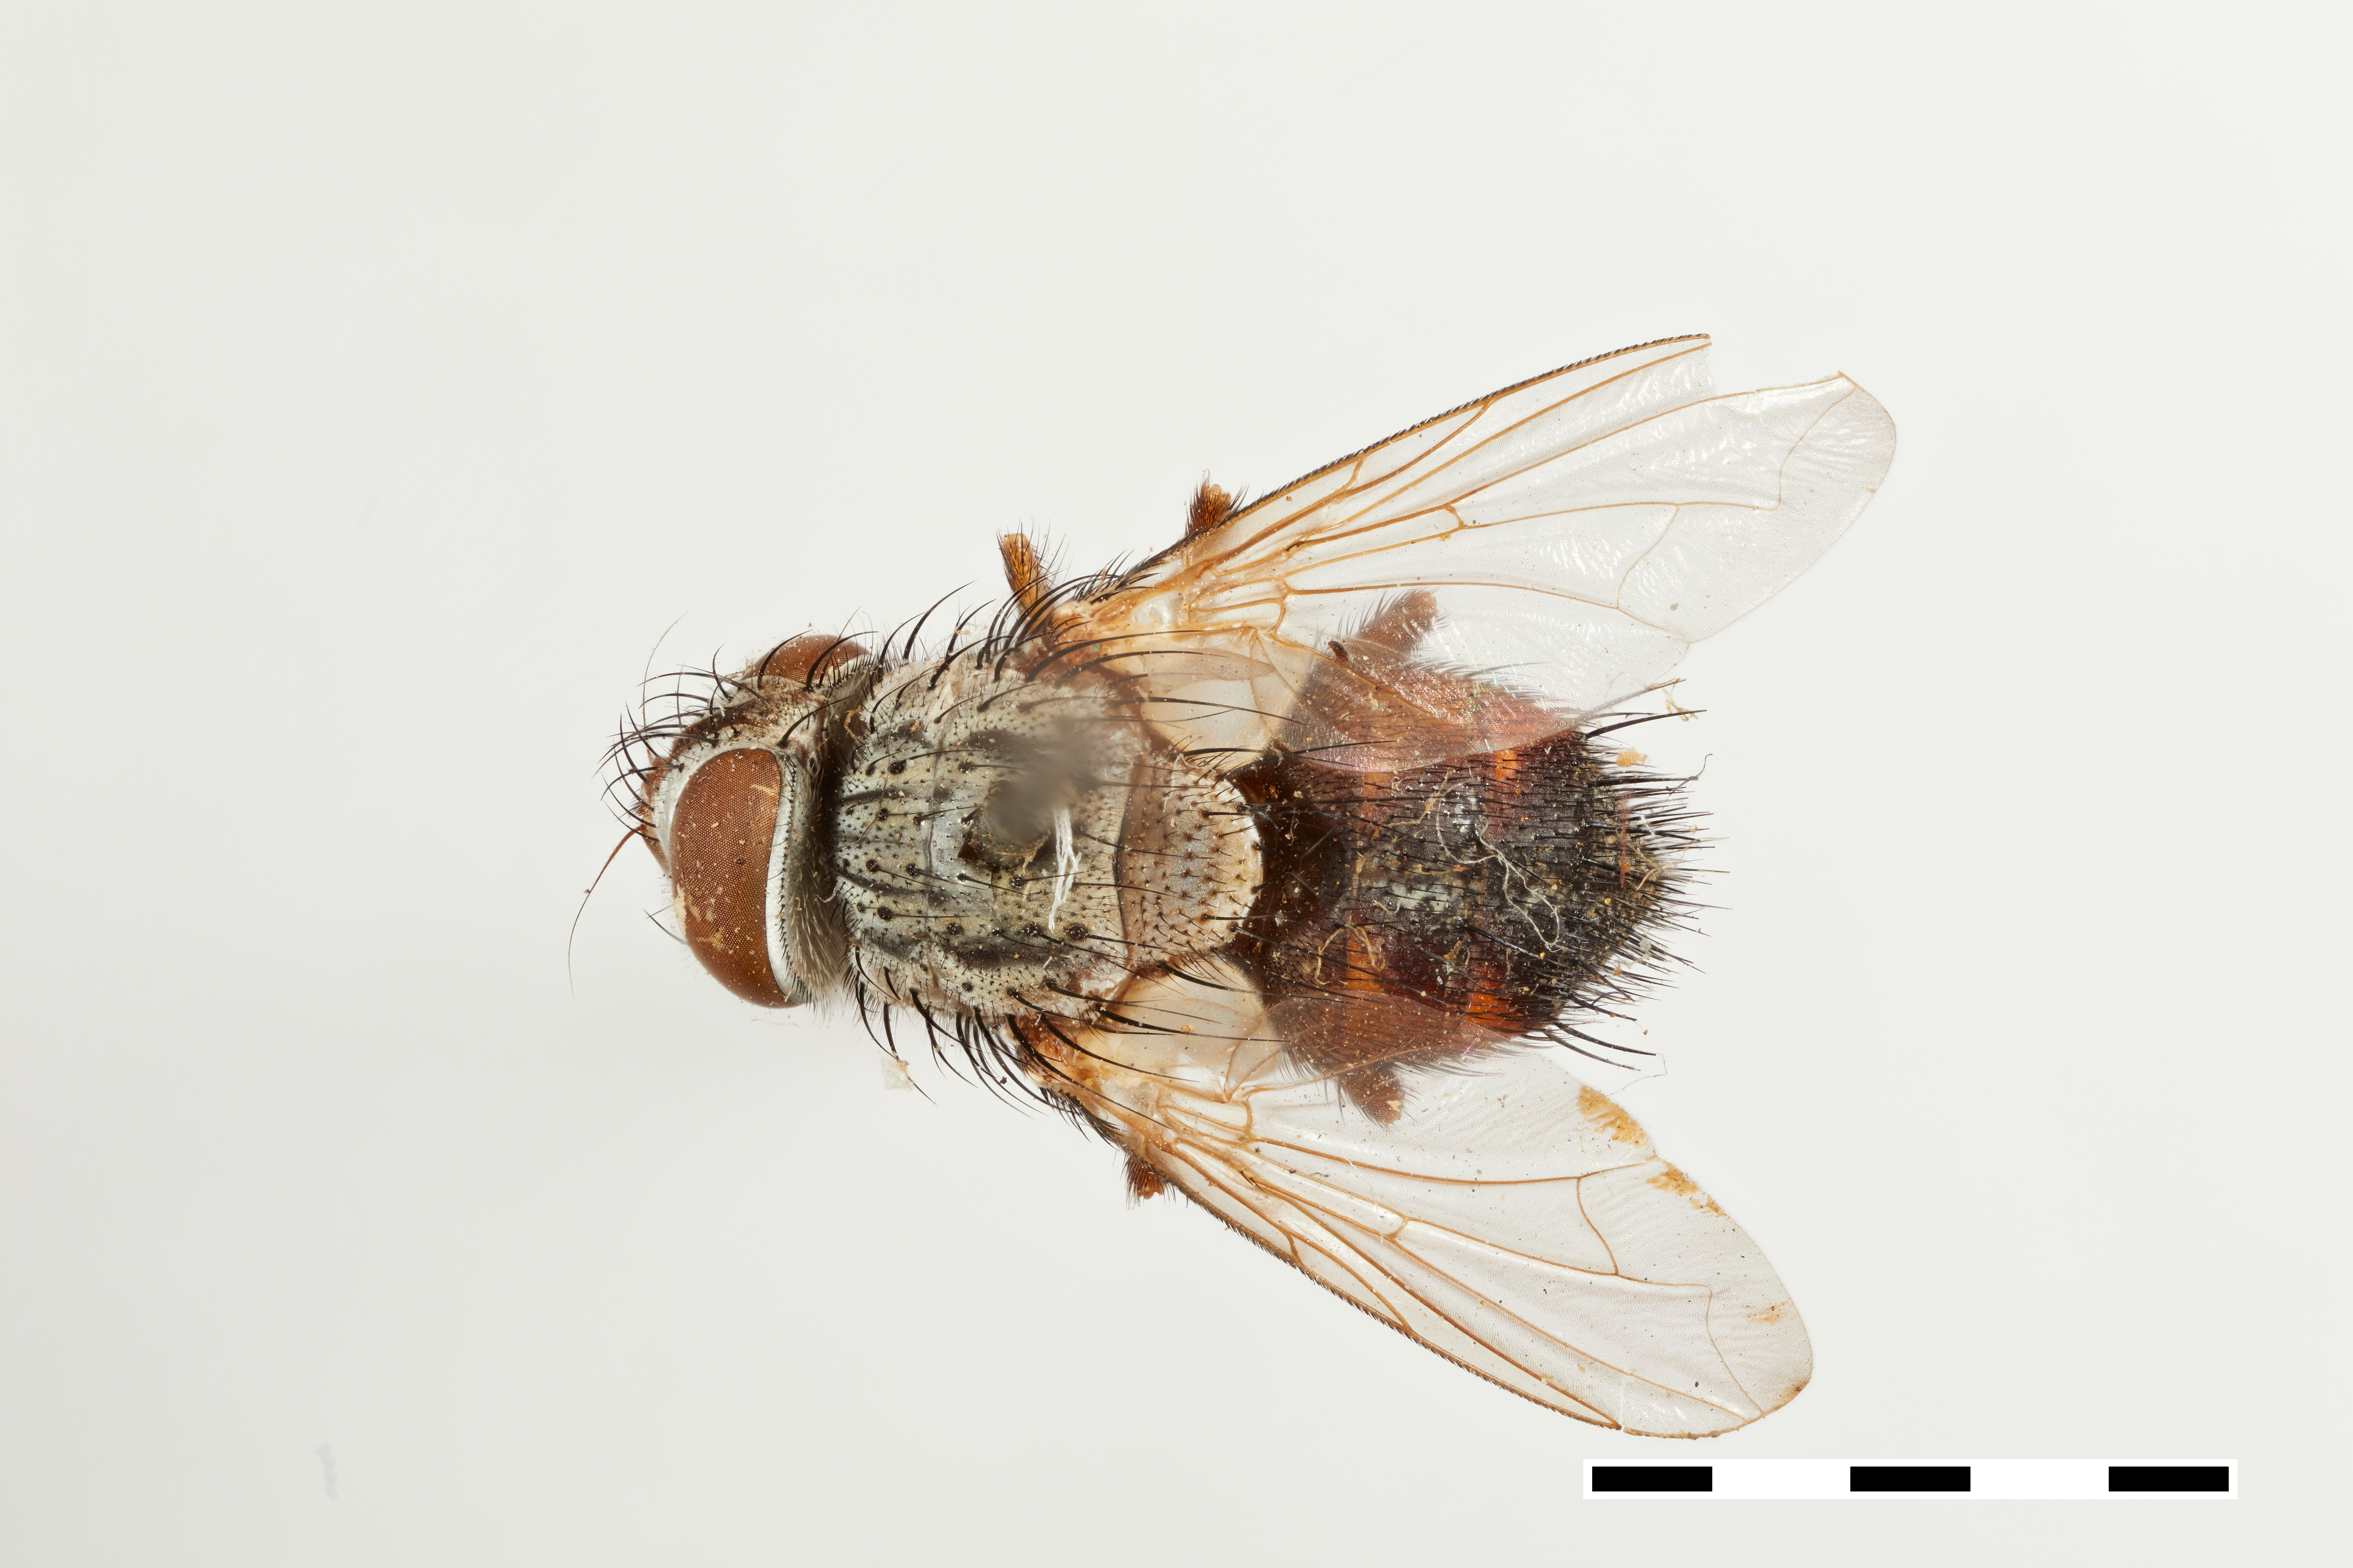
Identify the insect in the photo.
Sisyropa hemerocampae
